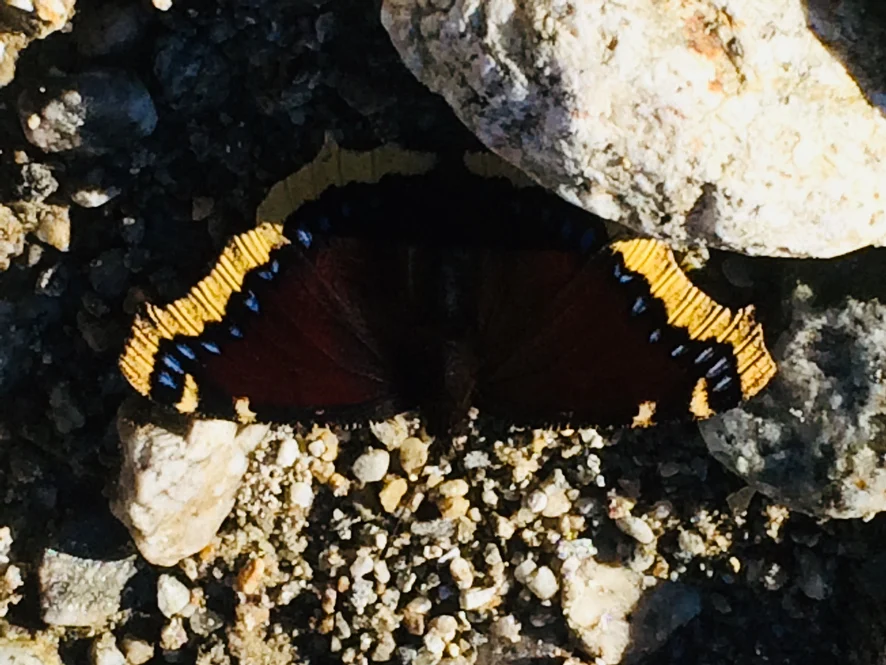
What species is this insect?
Nymphalis antiopa
